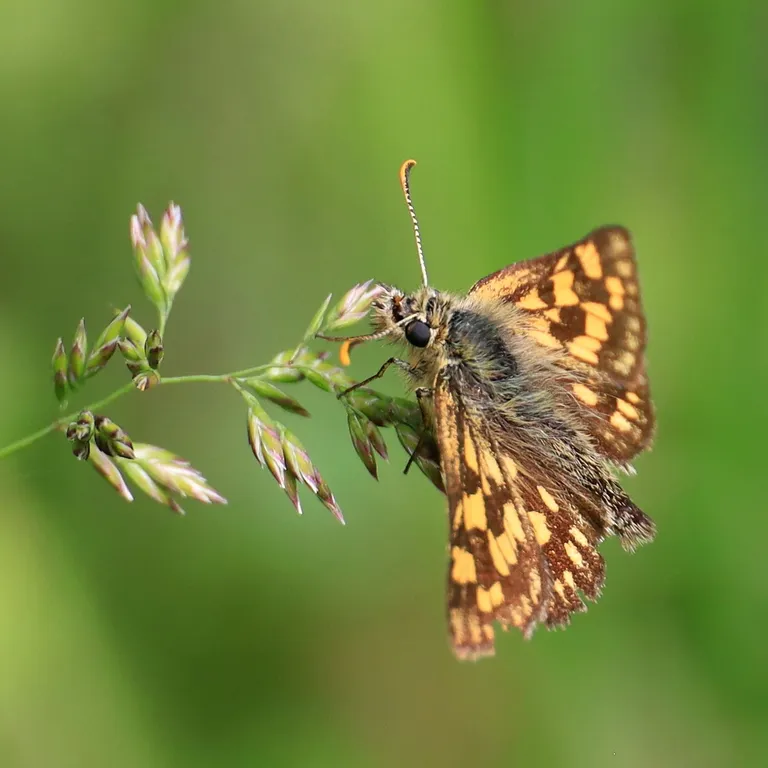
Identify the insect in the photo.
Carterocephalus palaemon
